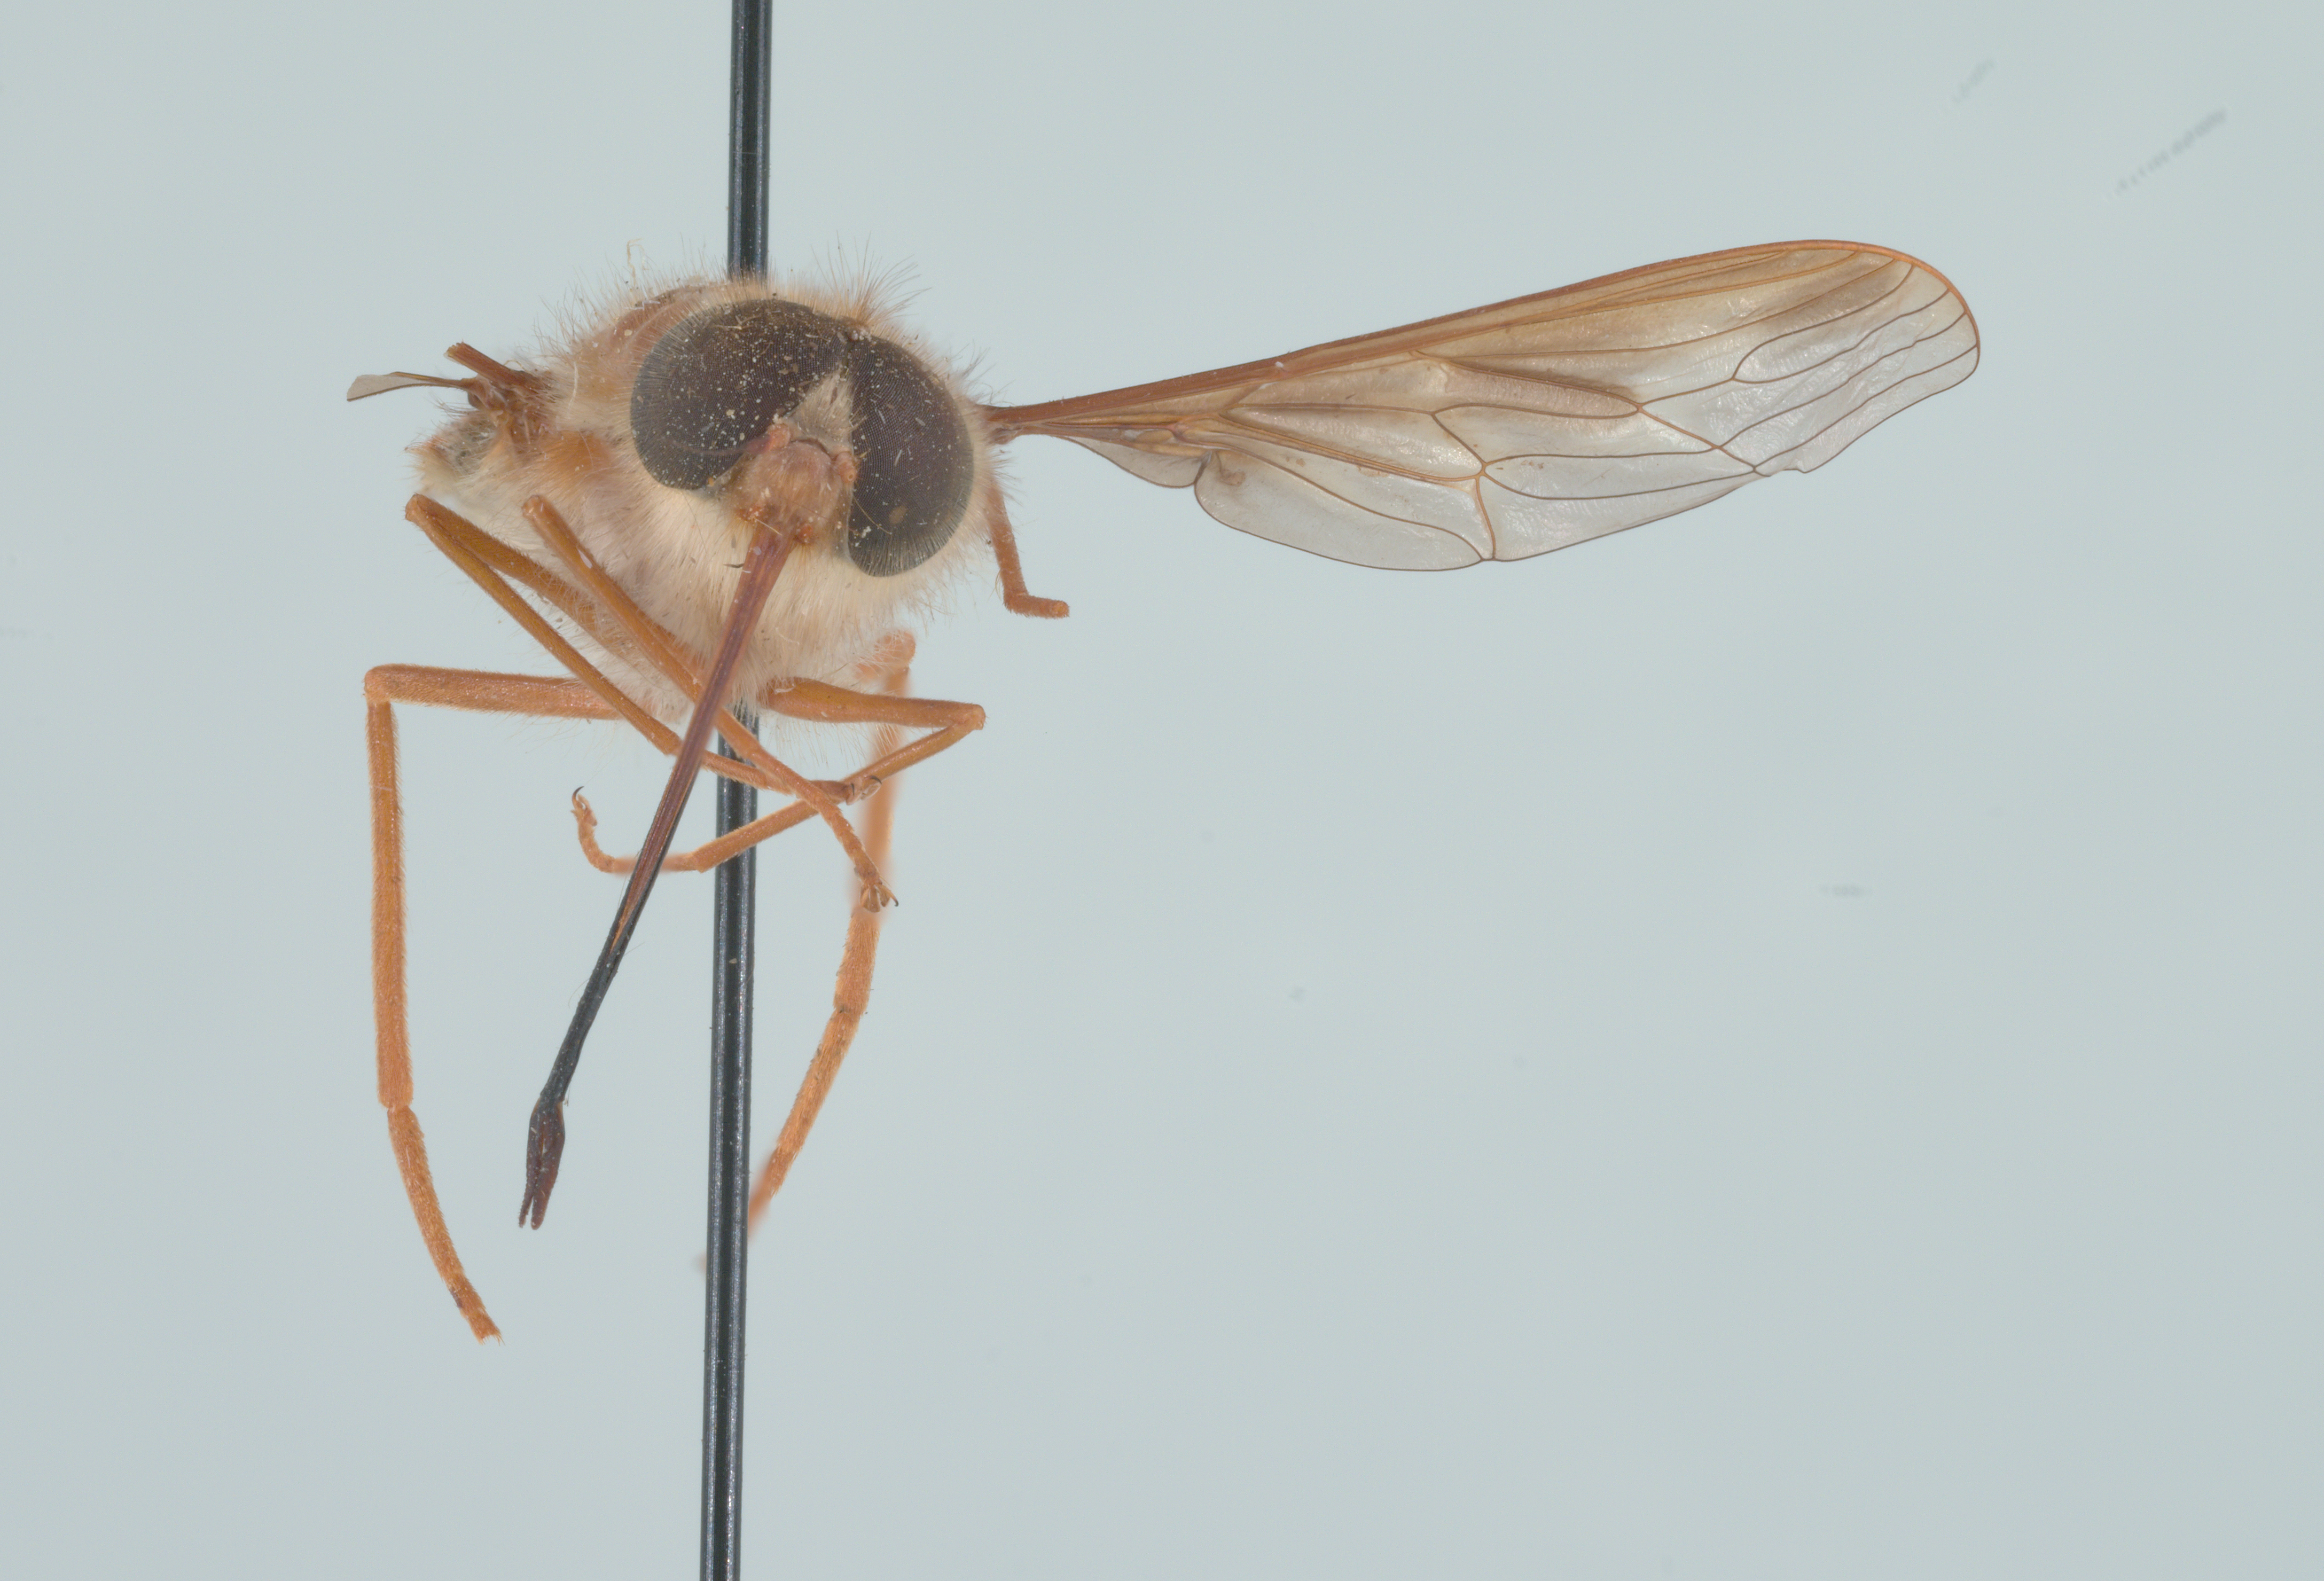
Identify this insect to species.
Hirmoneura nubipennis (also Trichophthalma nubipennis)
